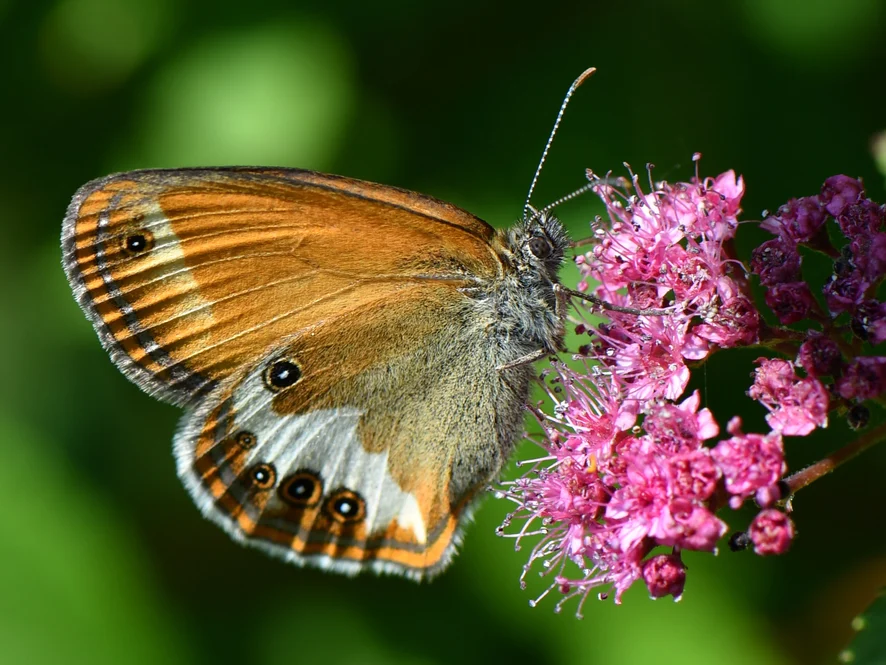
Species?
Coenonympha arcania
